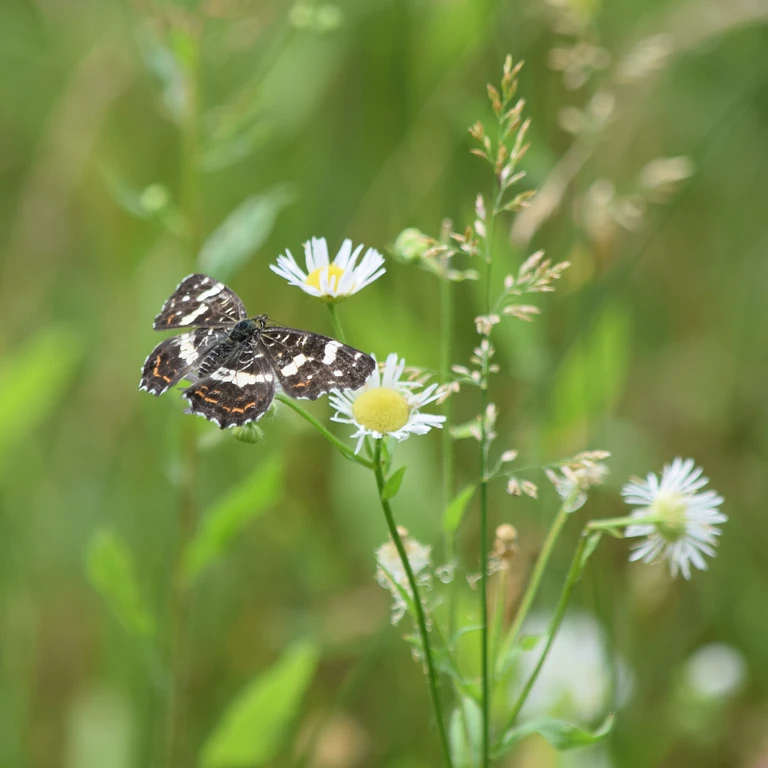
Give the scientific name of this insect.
Araschnia levana
